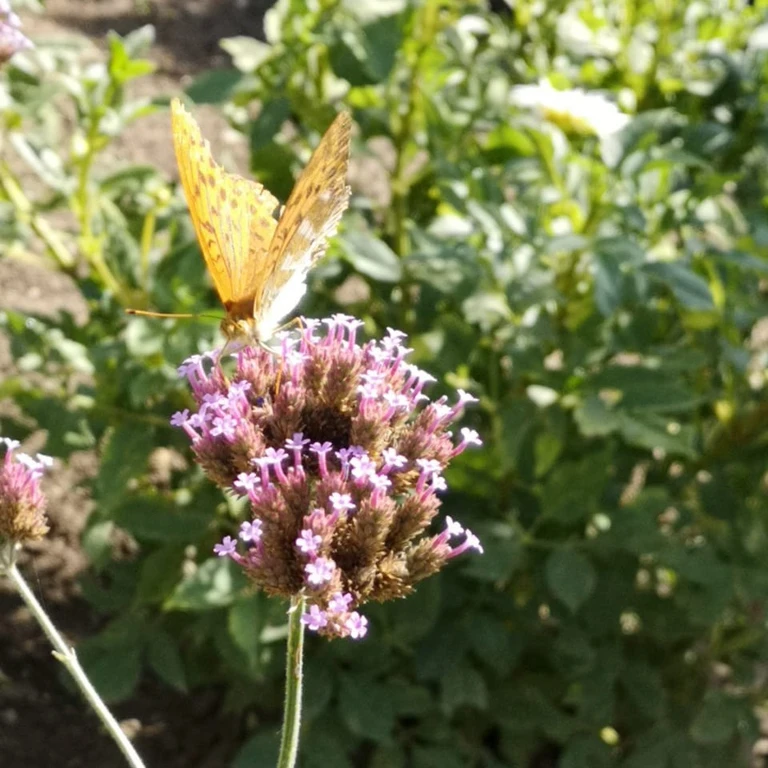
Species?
Argynnis paphia
